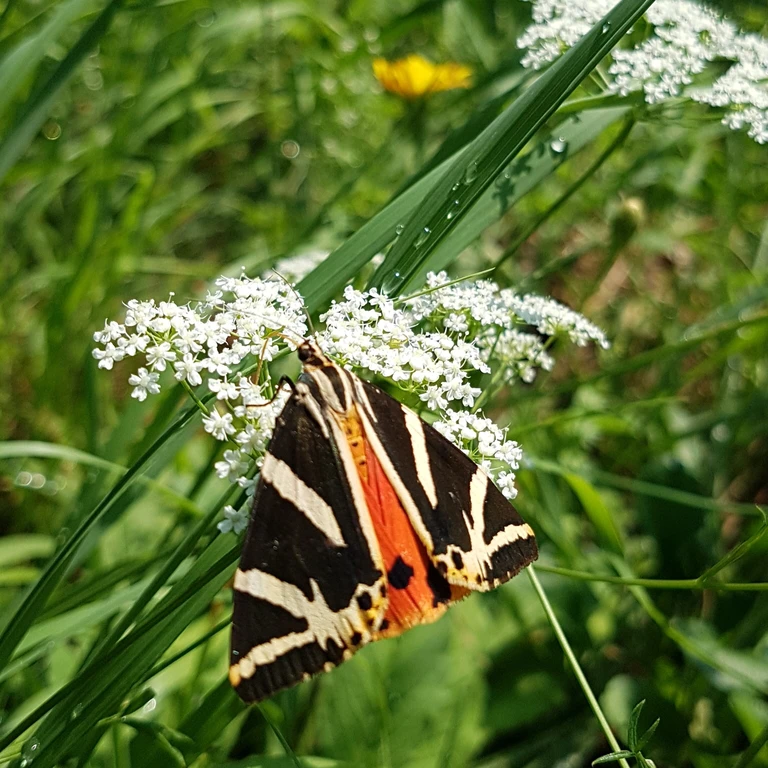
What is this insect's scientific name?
Euplagia quadripunctaria
